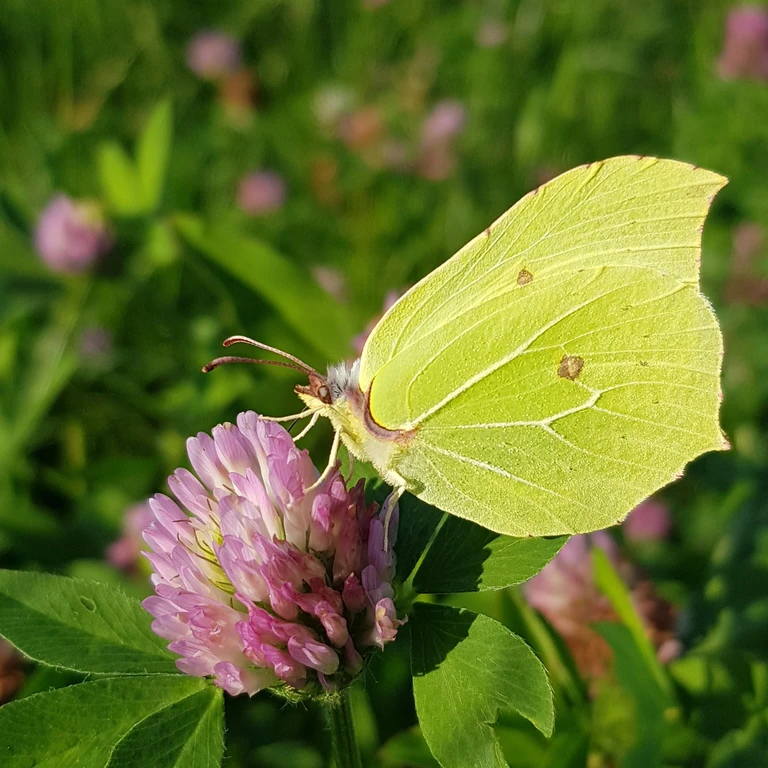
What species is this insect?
Gonepteryx rhamni
